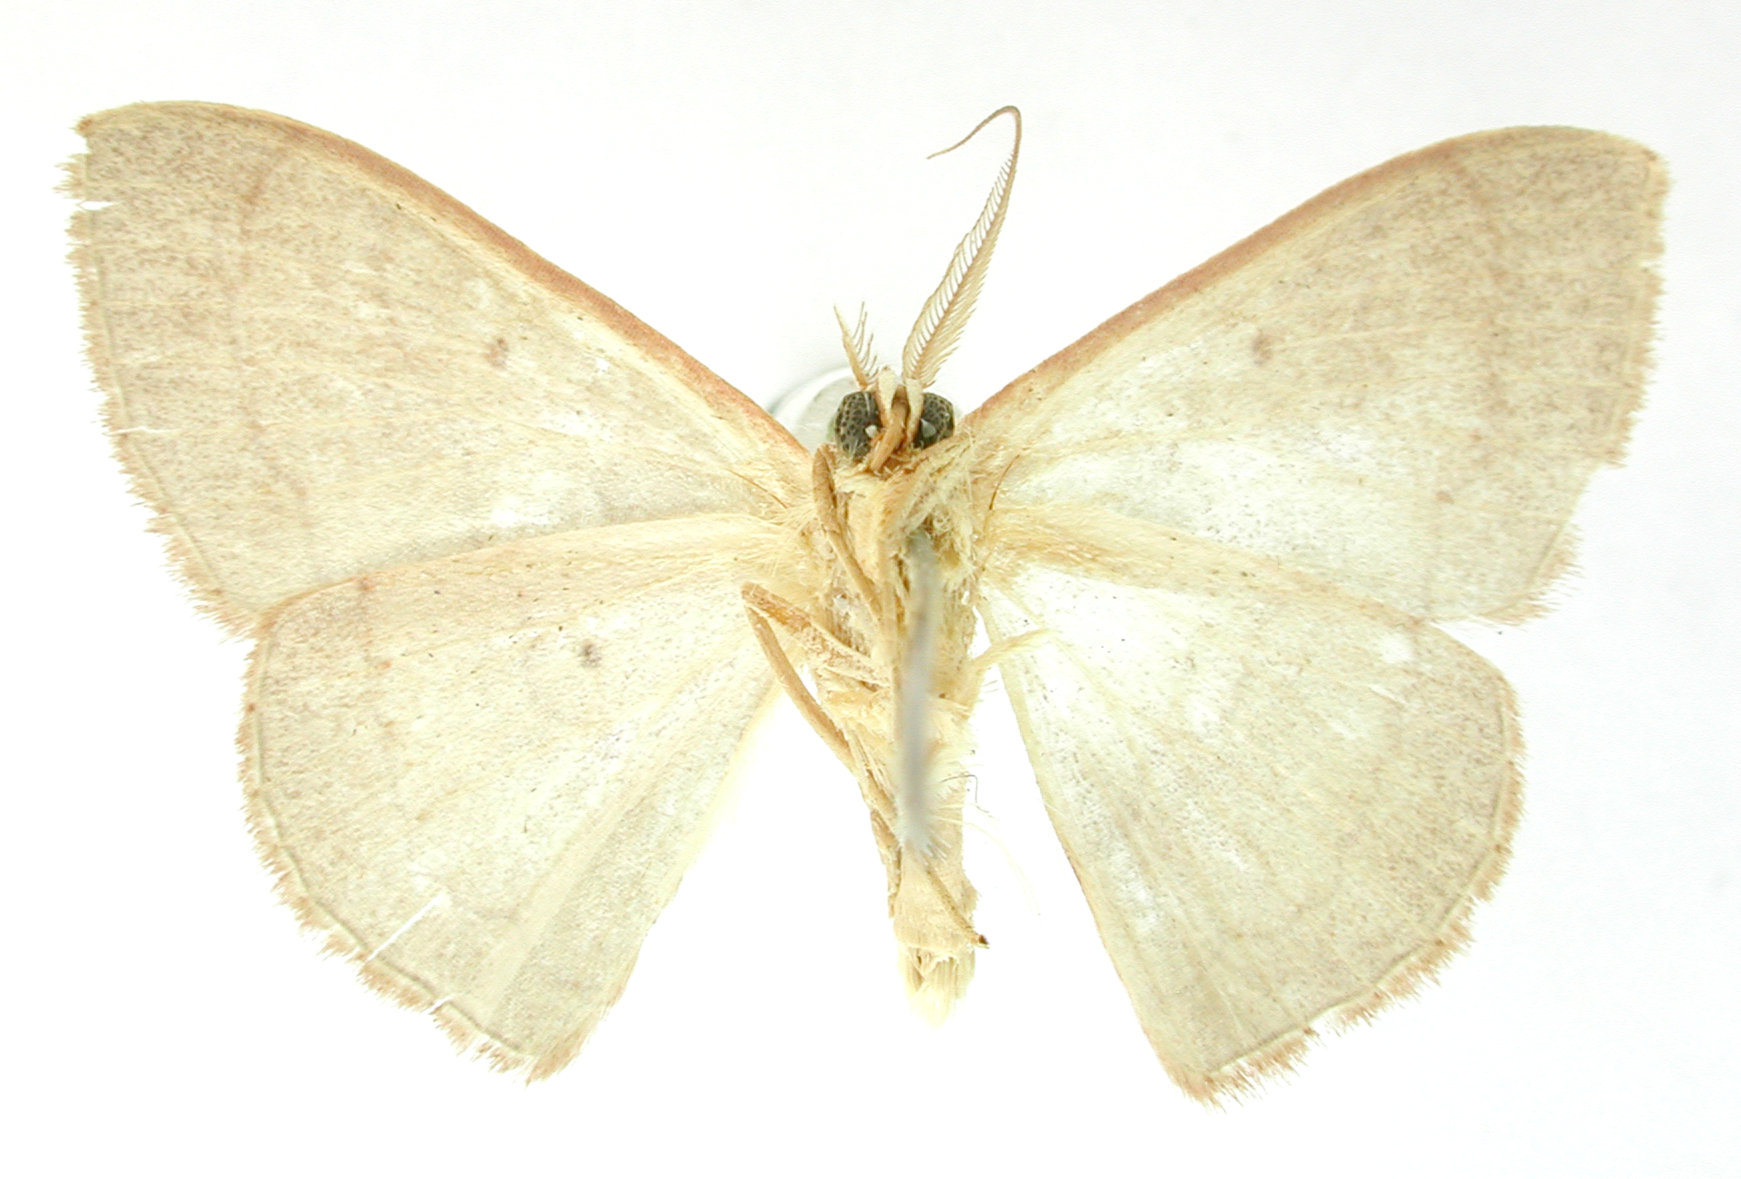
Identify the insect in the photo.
Cnemodes concomitans
